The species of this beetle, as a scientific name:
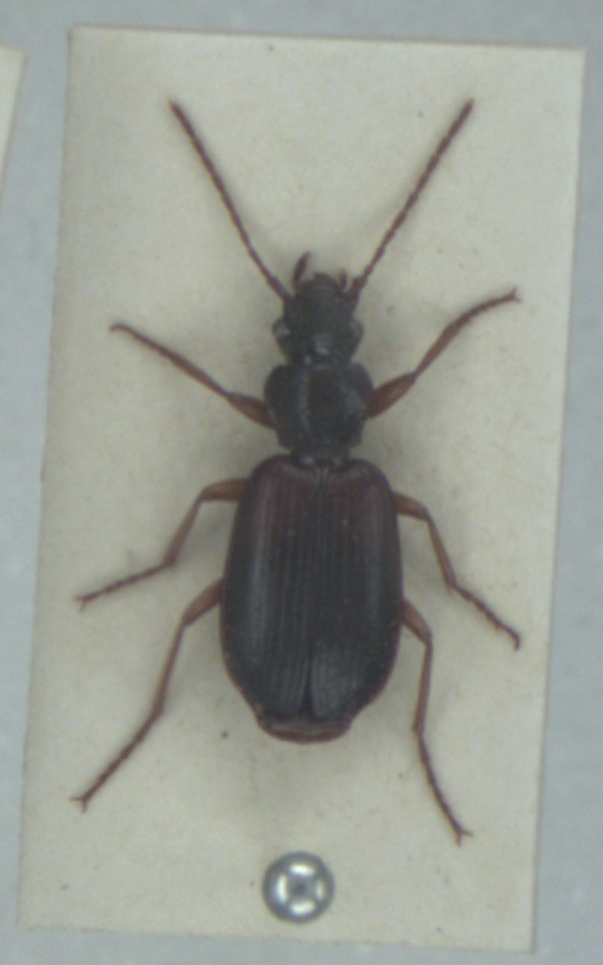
Cymindis vaporariorum
